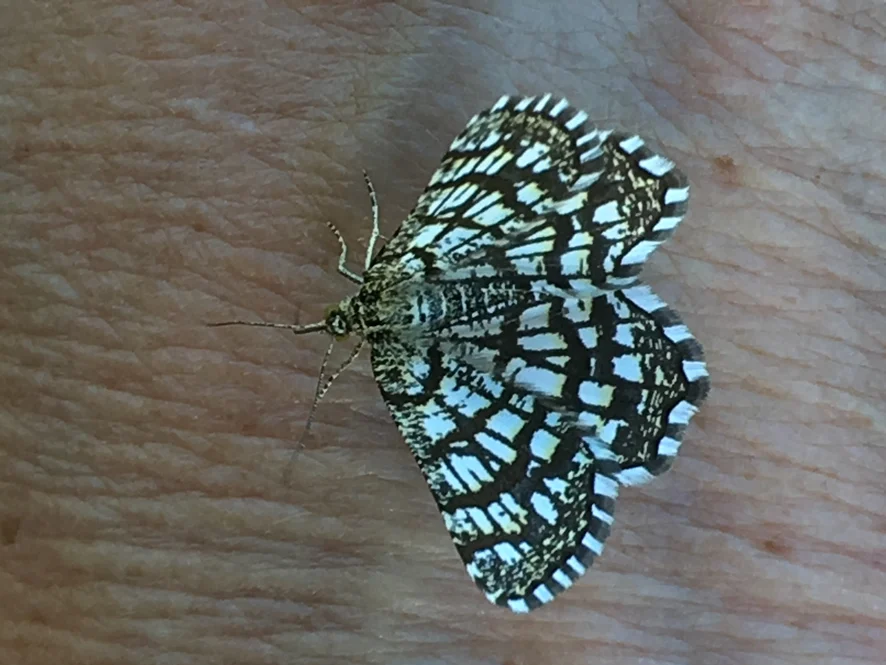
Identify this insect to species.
Chiasmia clathrata
